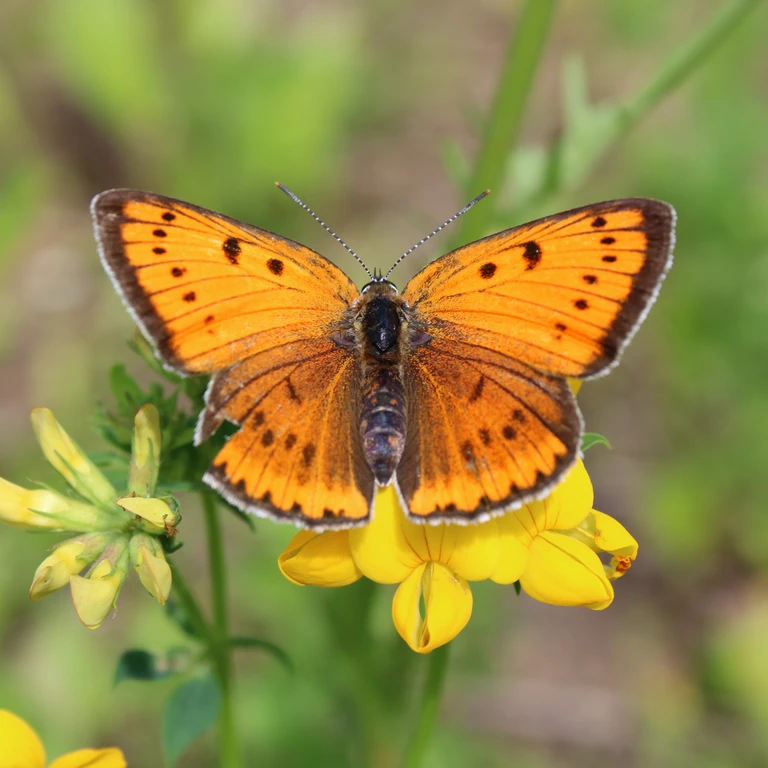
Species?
Lycaena dispar
